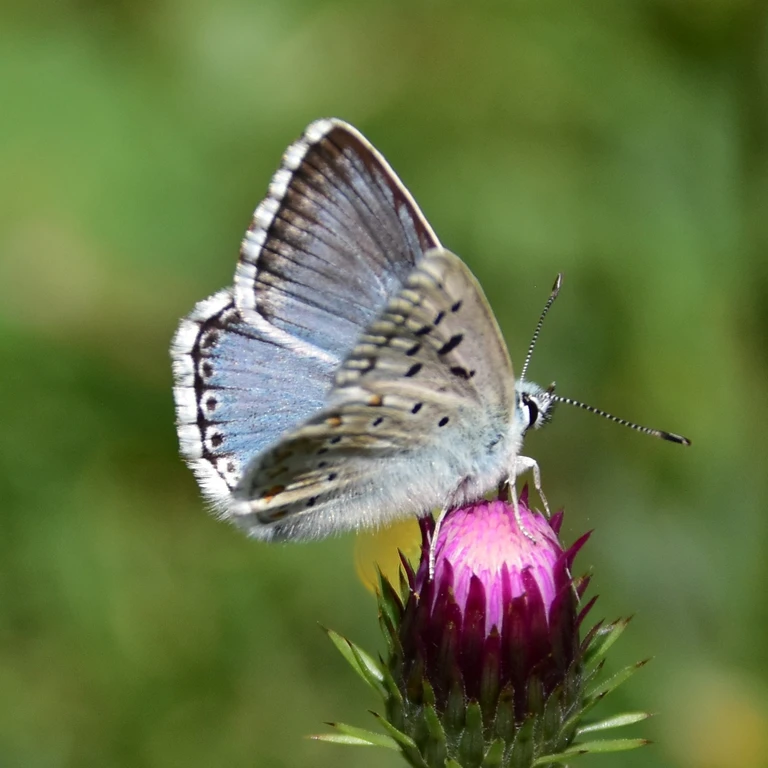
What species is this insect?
Lysandra coridon
